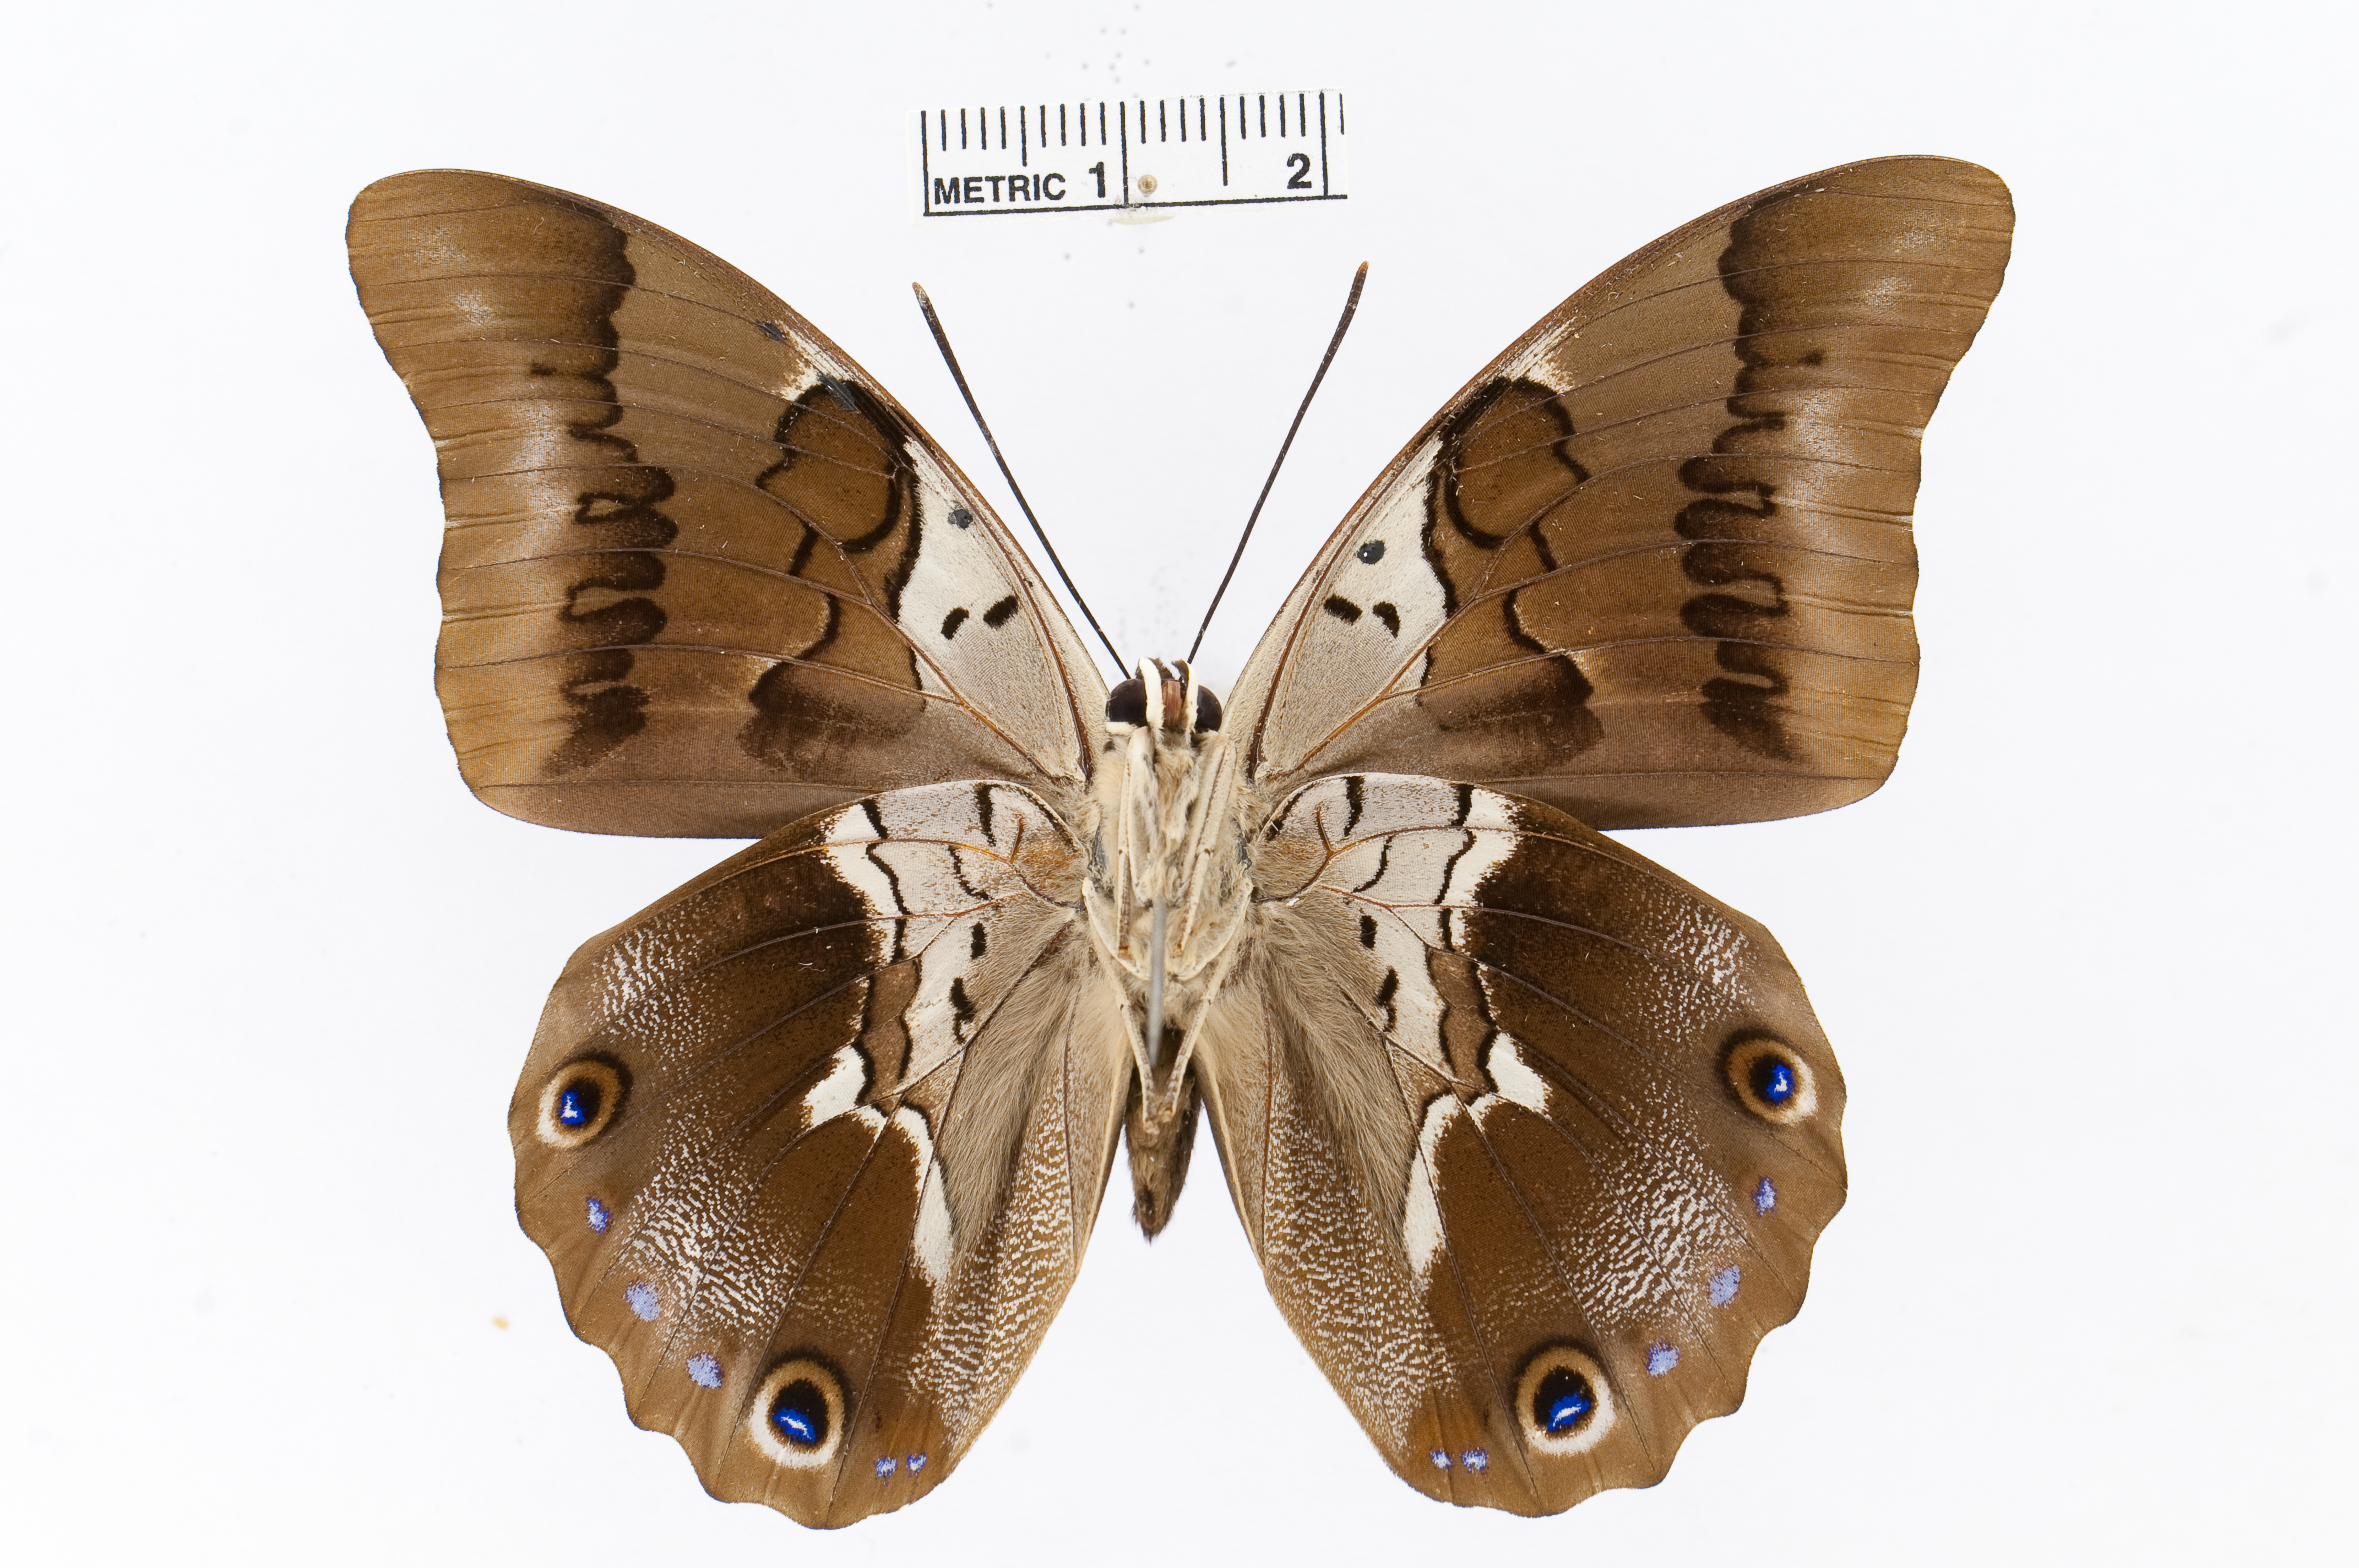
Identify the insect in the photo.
Prepona deiphile
